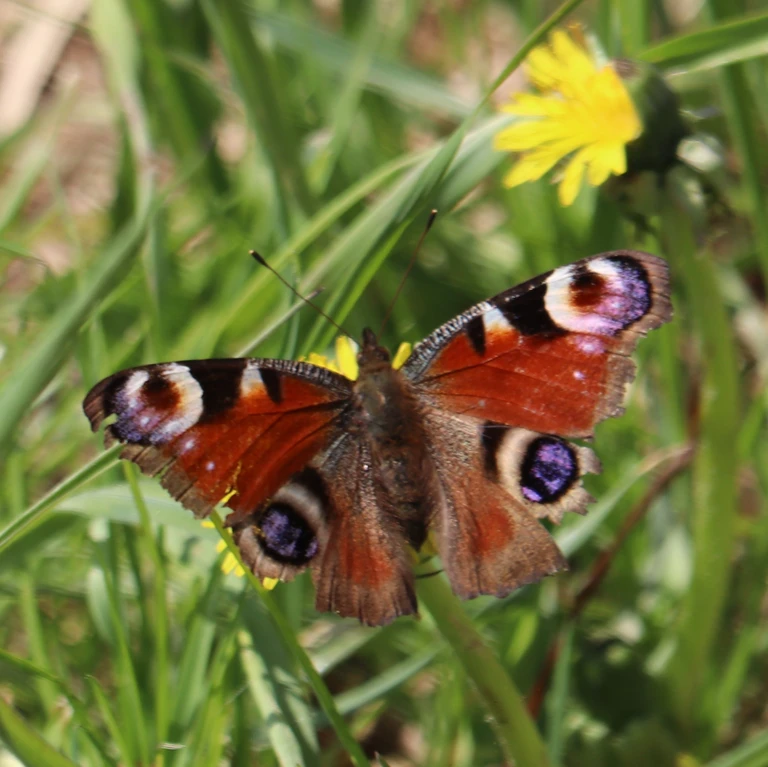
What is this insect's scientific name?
Aglais io
